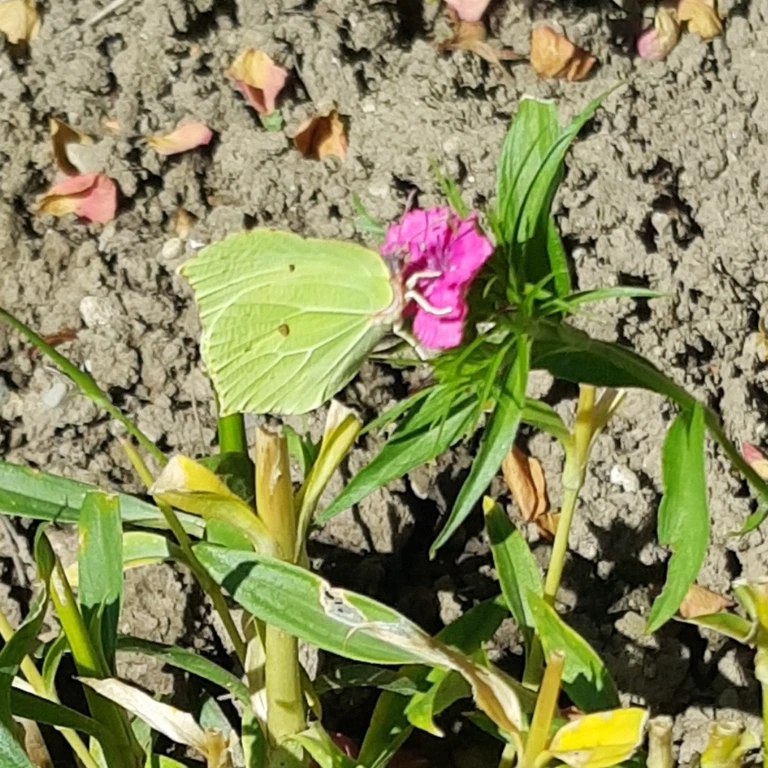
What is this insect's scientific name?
Gonepteryx rhamni
